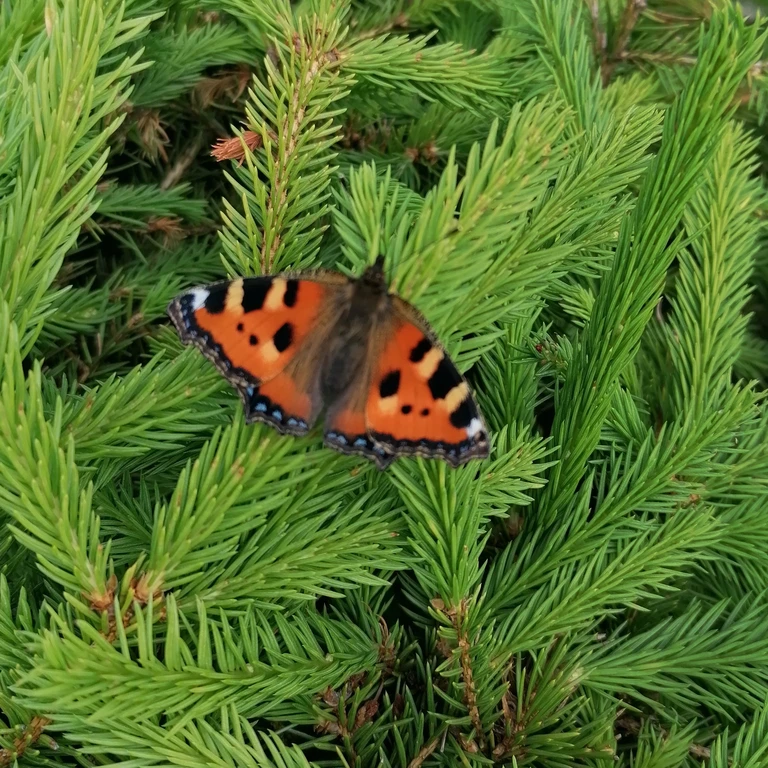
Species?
Aglais urticae
